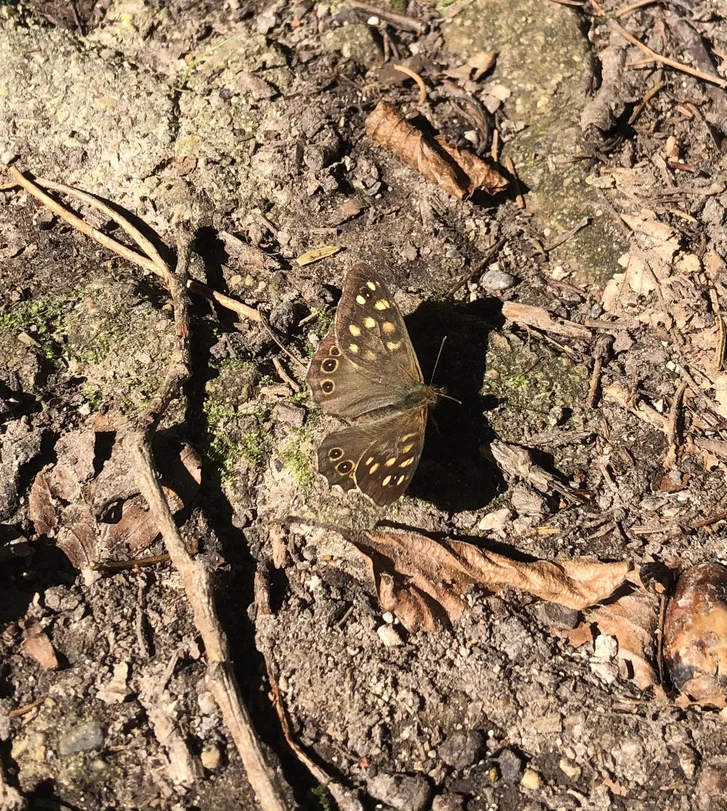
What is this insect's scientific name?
Pararge aegeria
